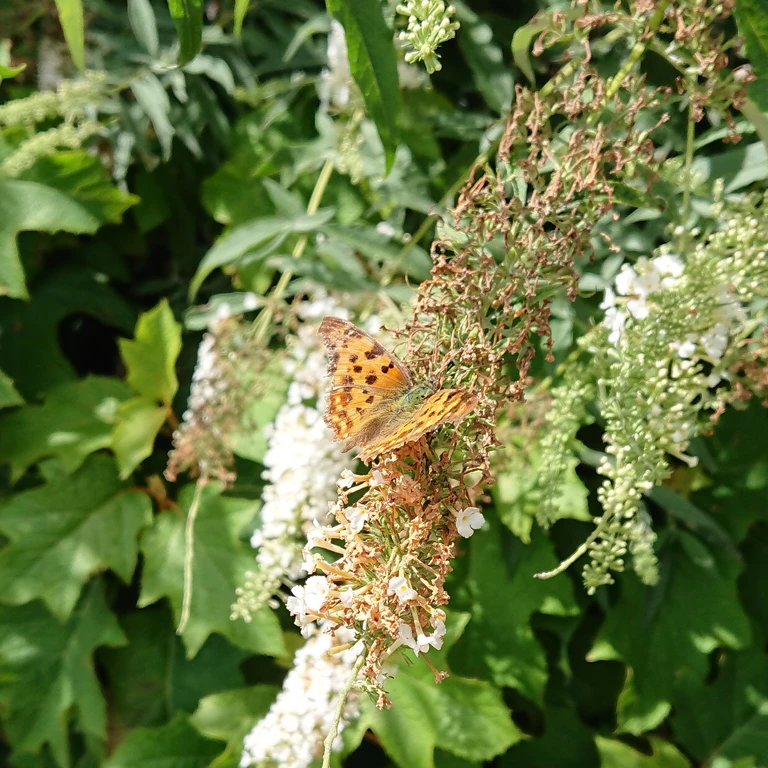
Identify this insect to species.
Issoria lathonia
